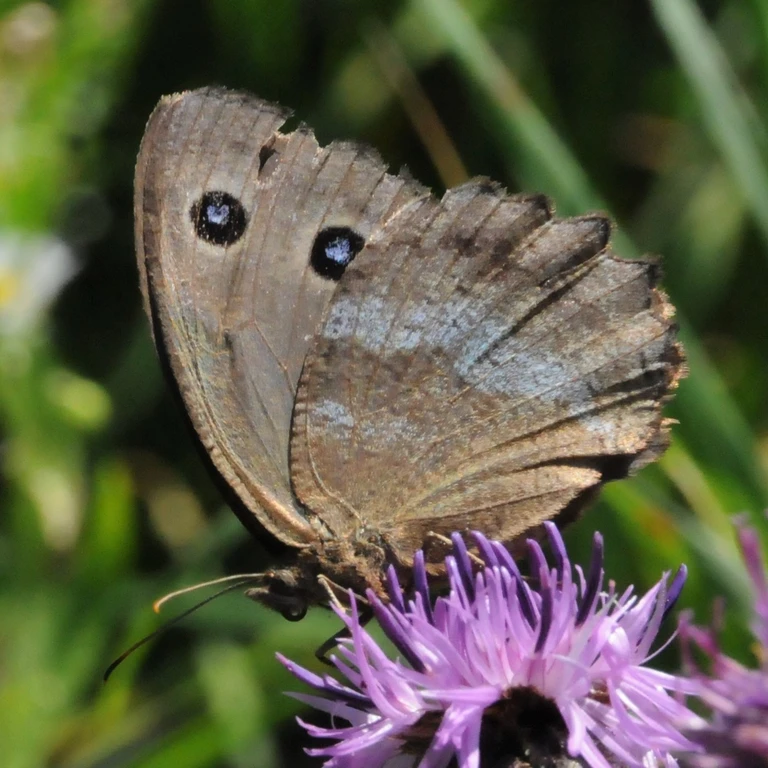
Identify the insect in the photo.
Minois dryas
